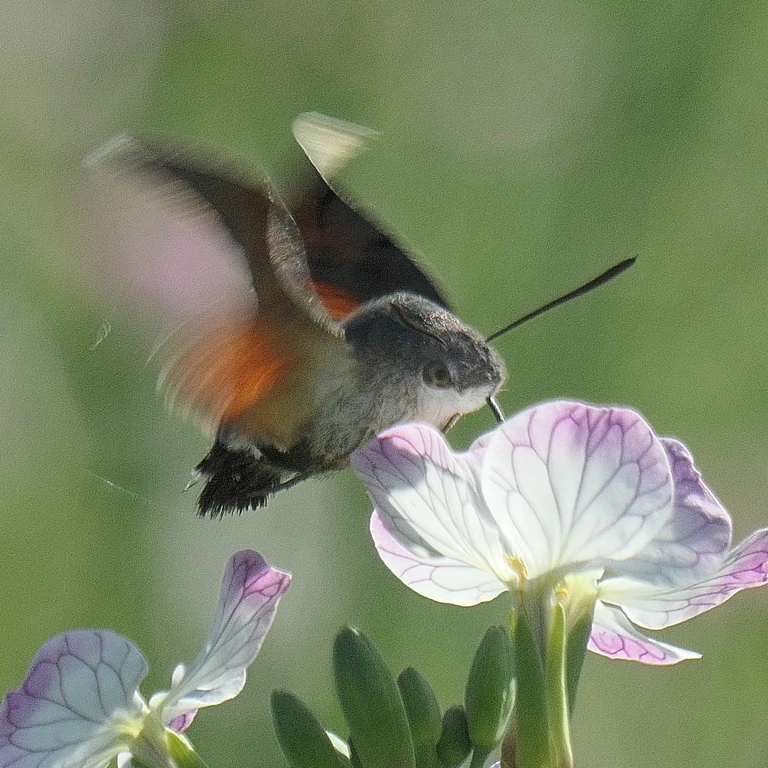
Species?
Macroglossum stellatarum
